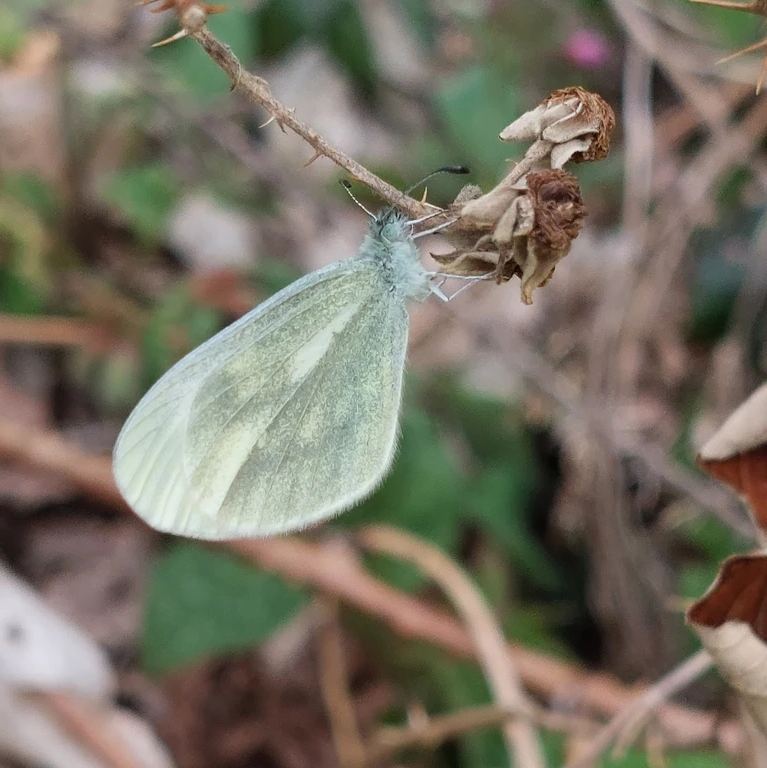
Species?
Leptidea sinapis/juvernica
